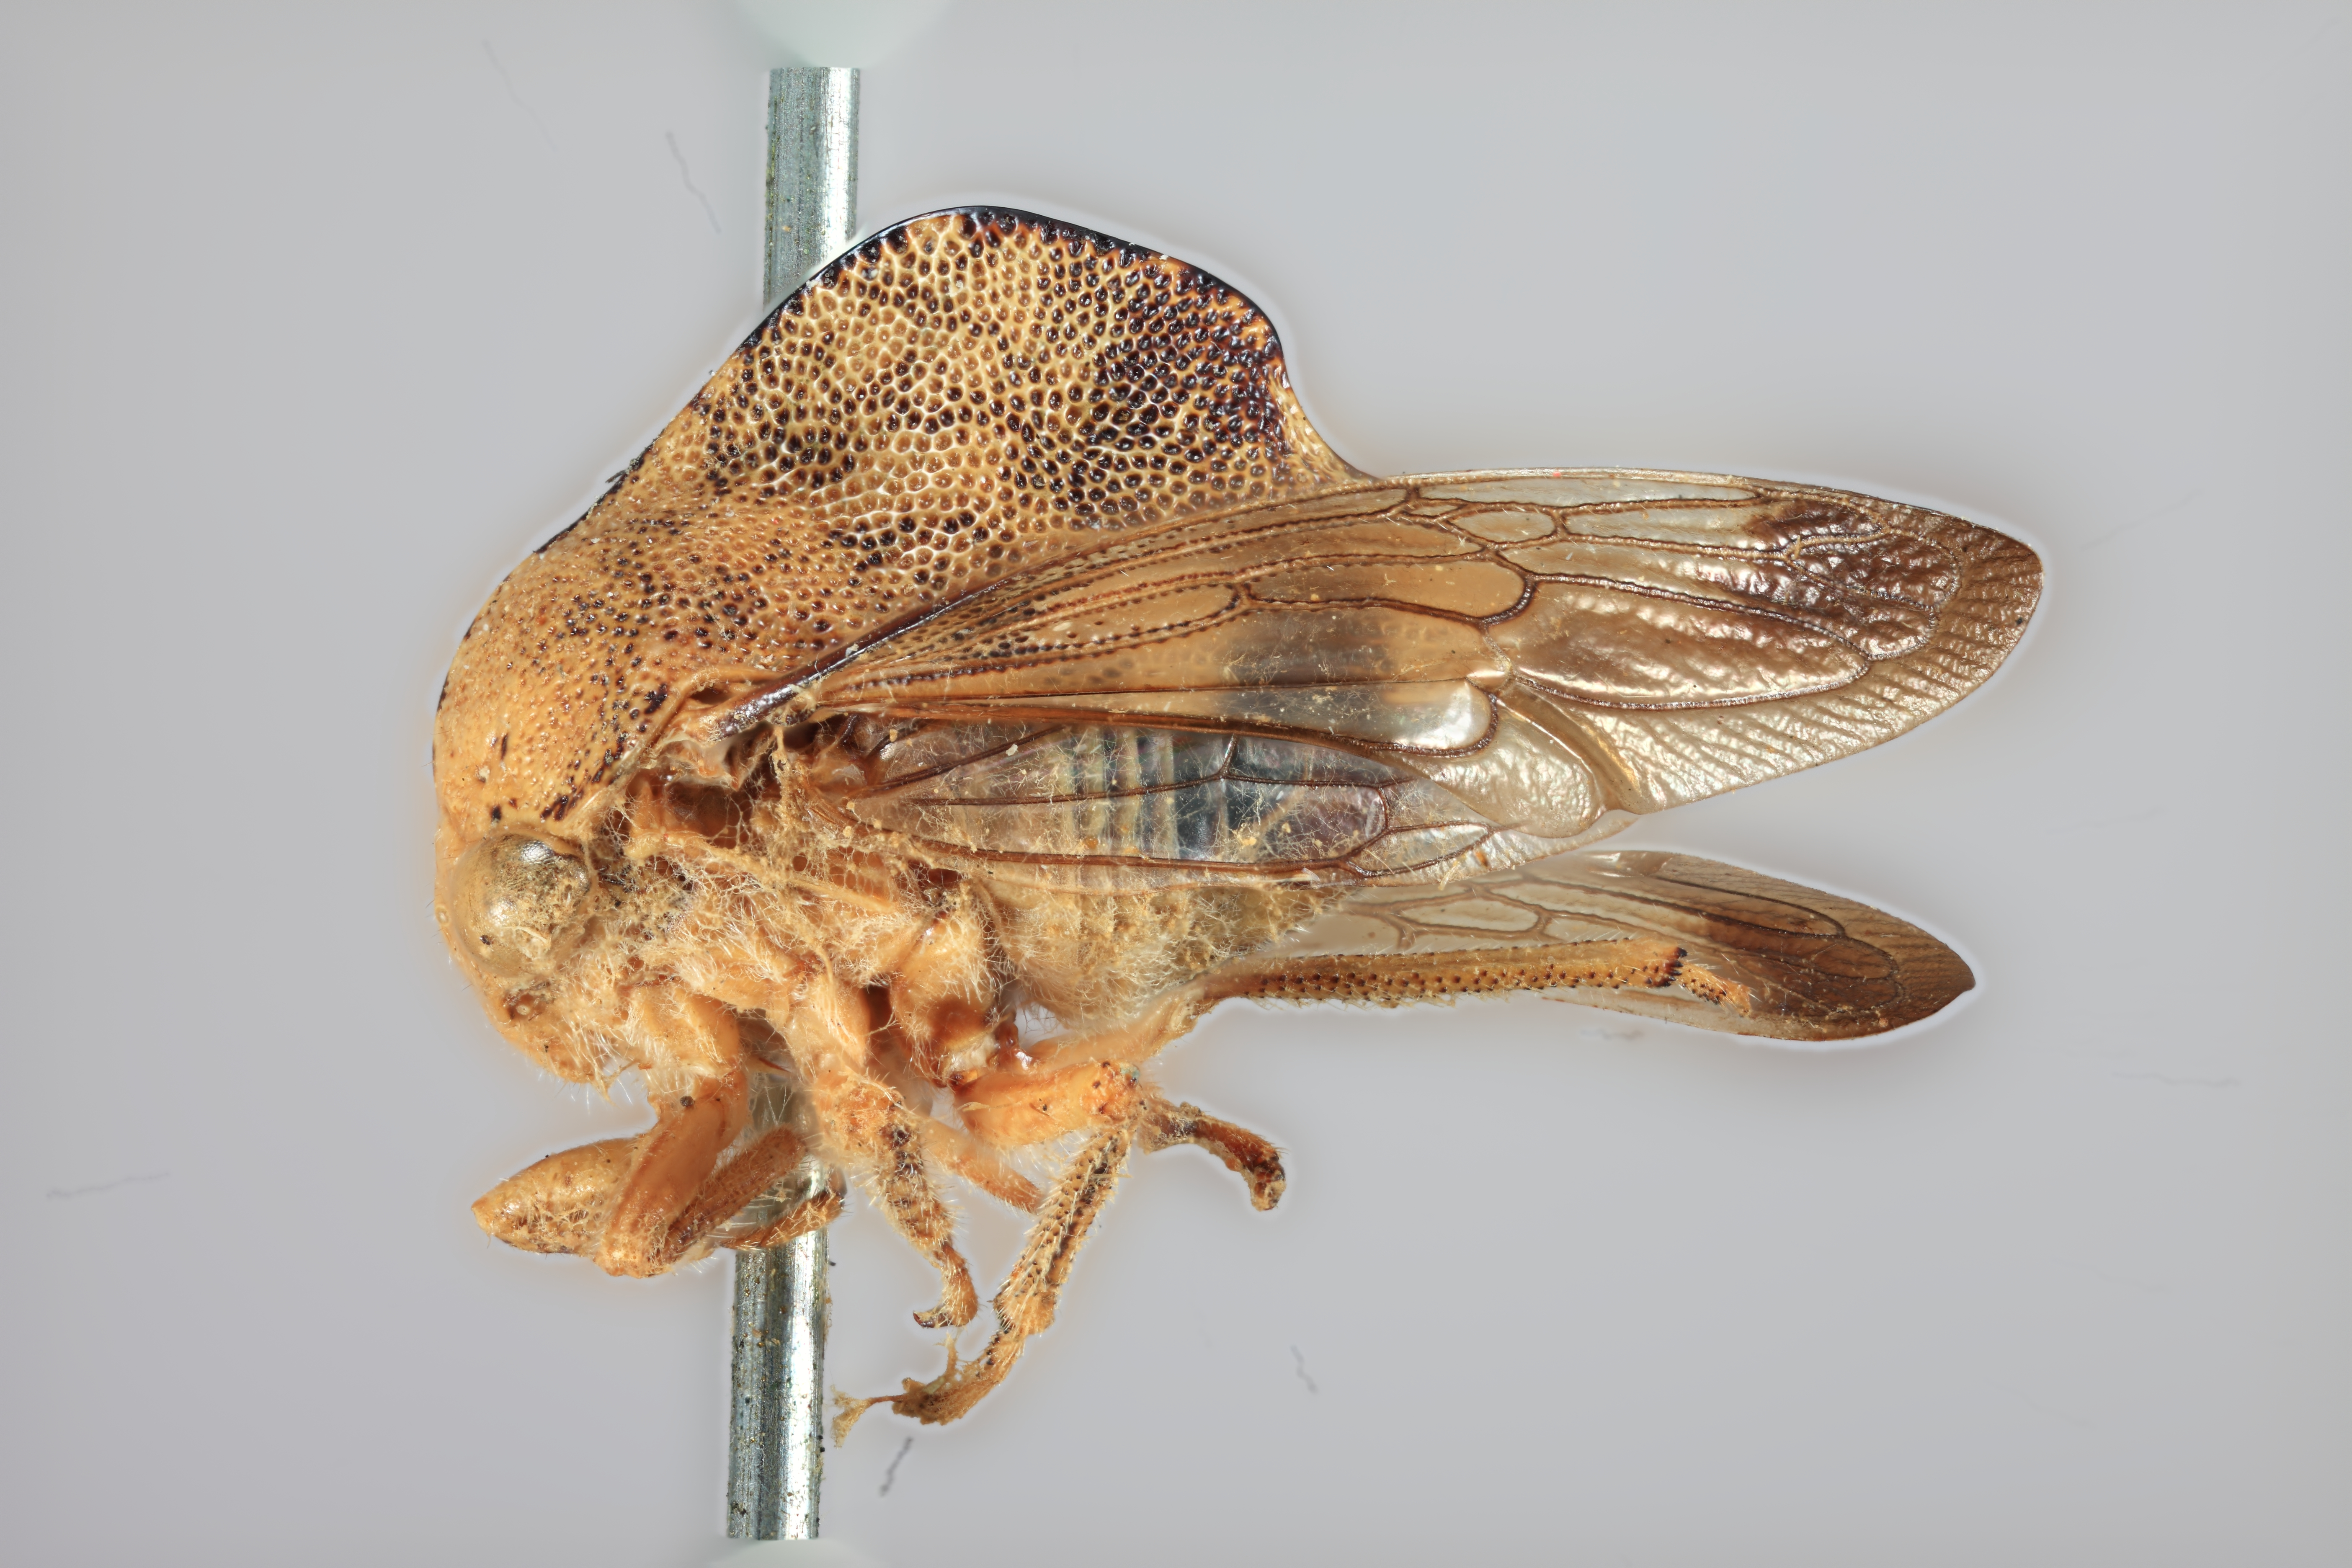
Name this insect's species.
Telamona reclivata
